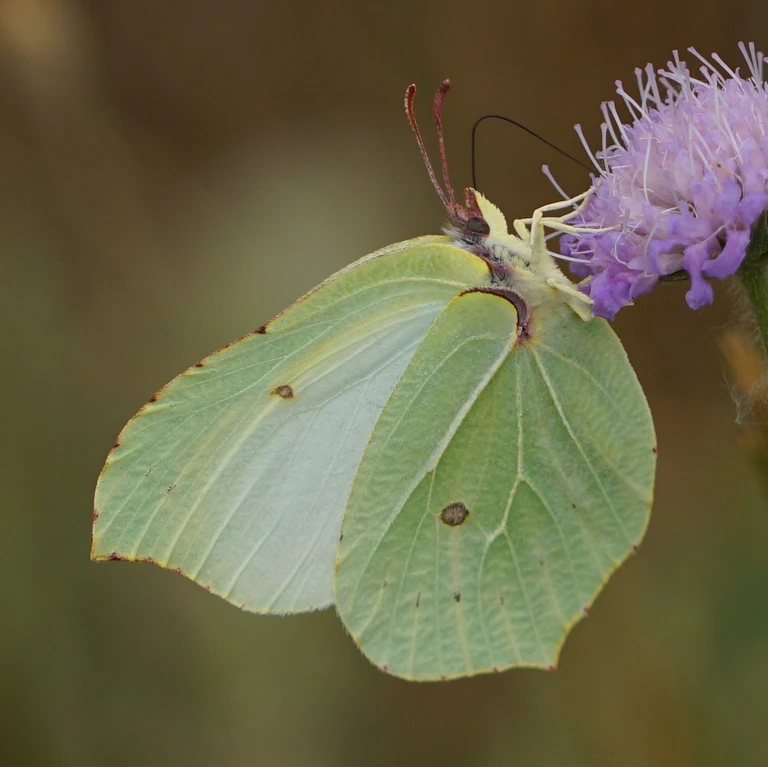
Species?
Gonepteryx rhamni
